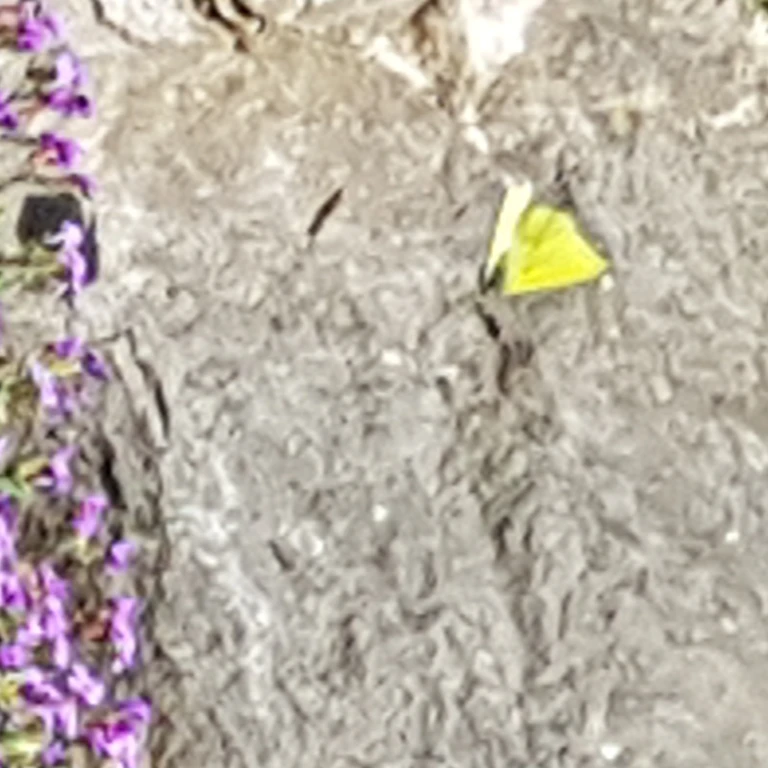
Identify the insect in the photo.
Gonepteryx rhamni
